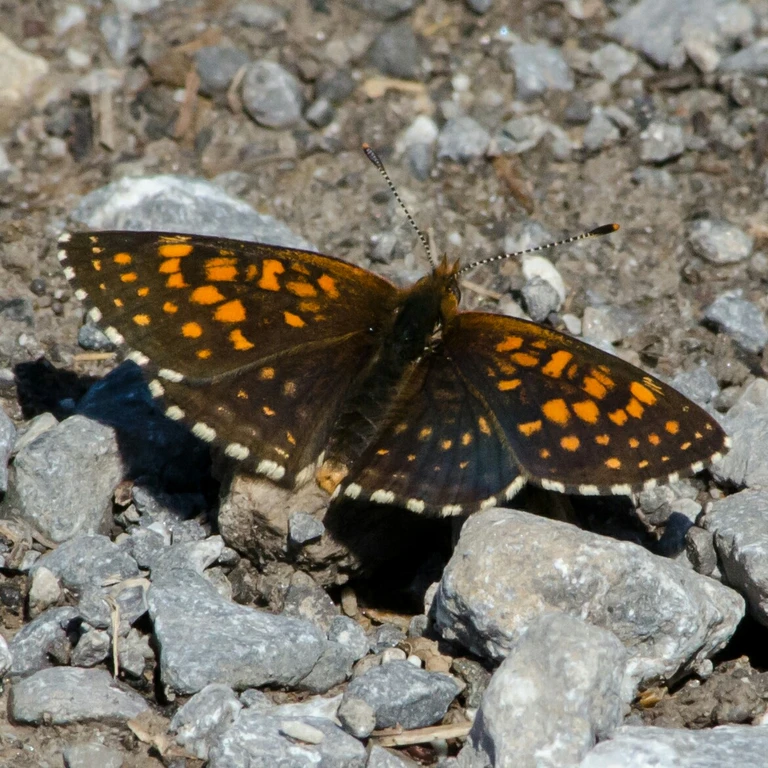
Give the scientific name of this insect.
Melitaea diamina
